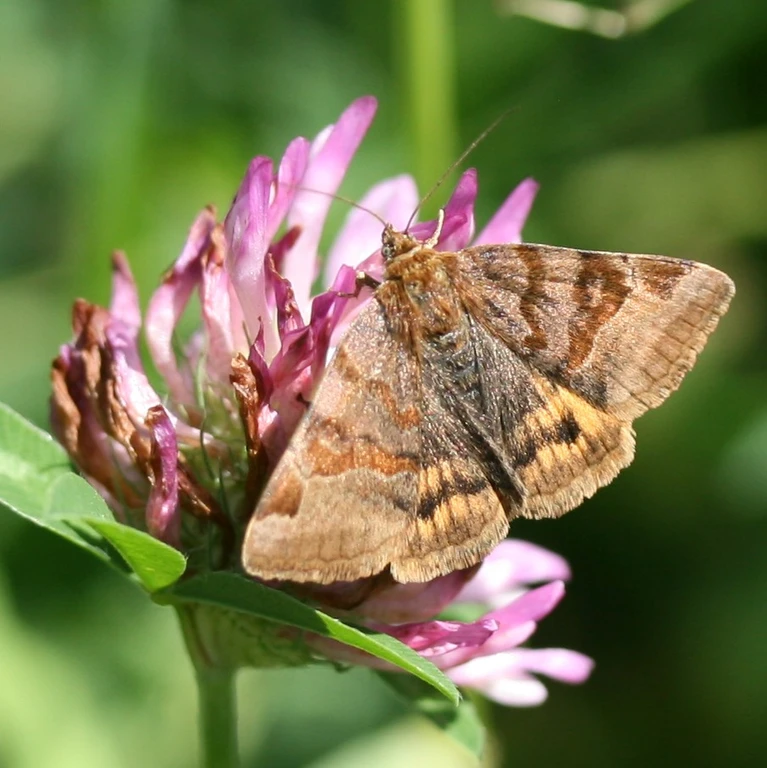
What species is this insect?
Euclidia glyphica
